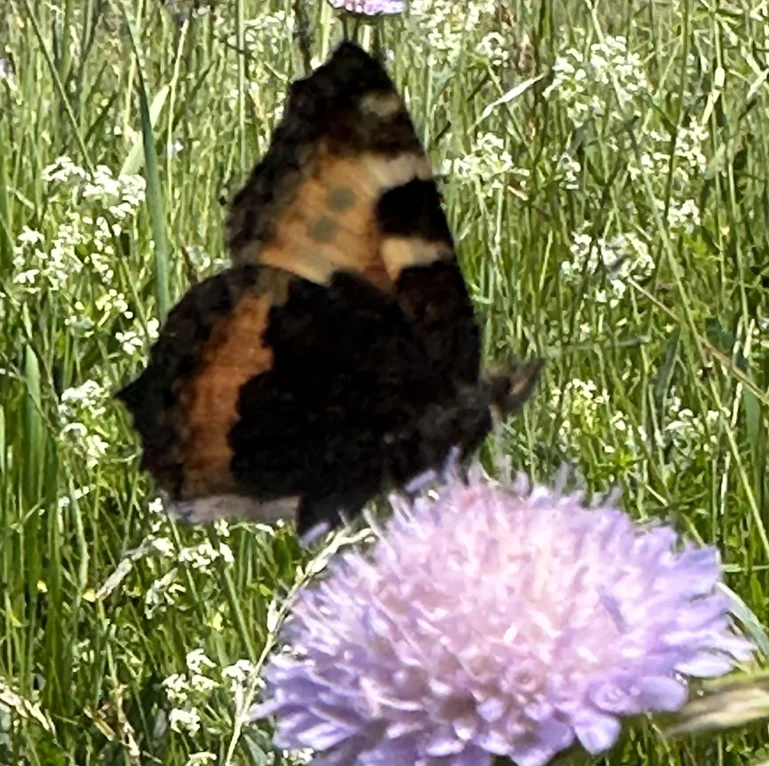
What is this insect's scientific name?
Aglais urticae
